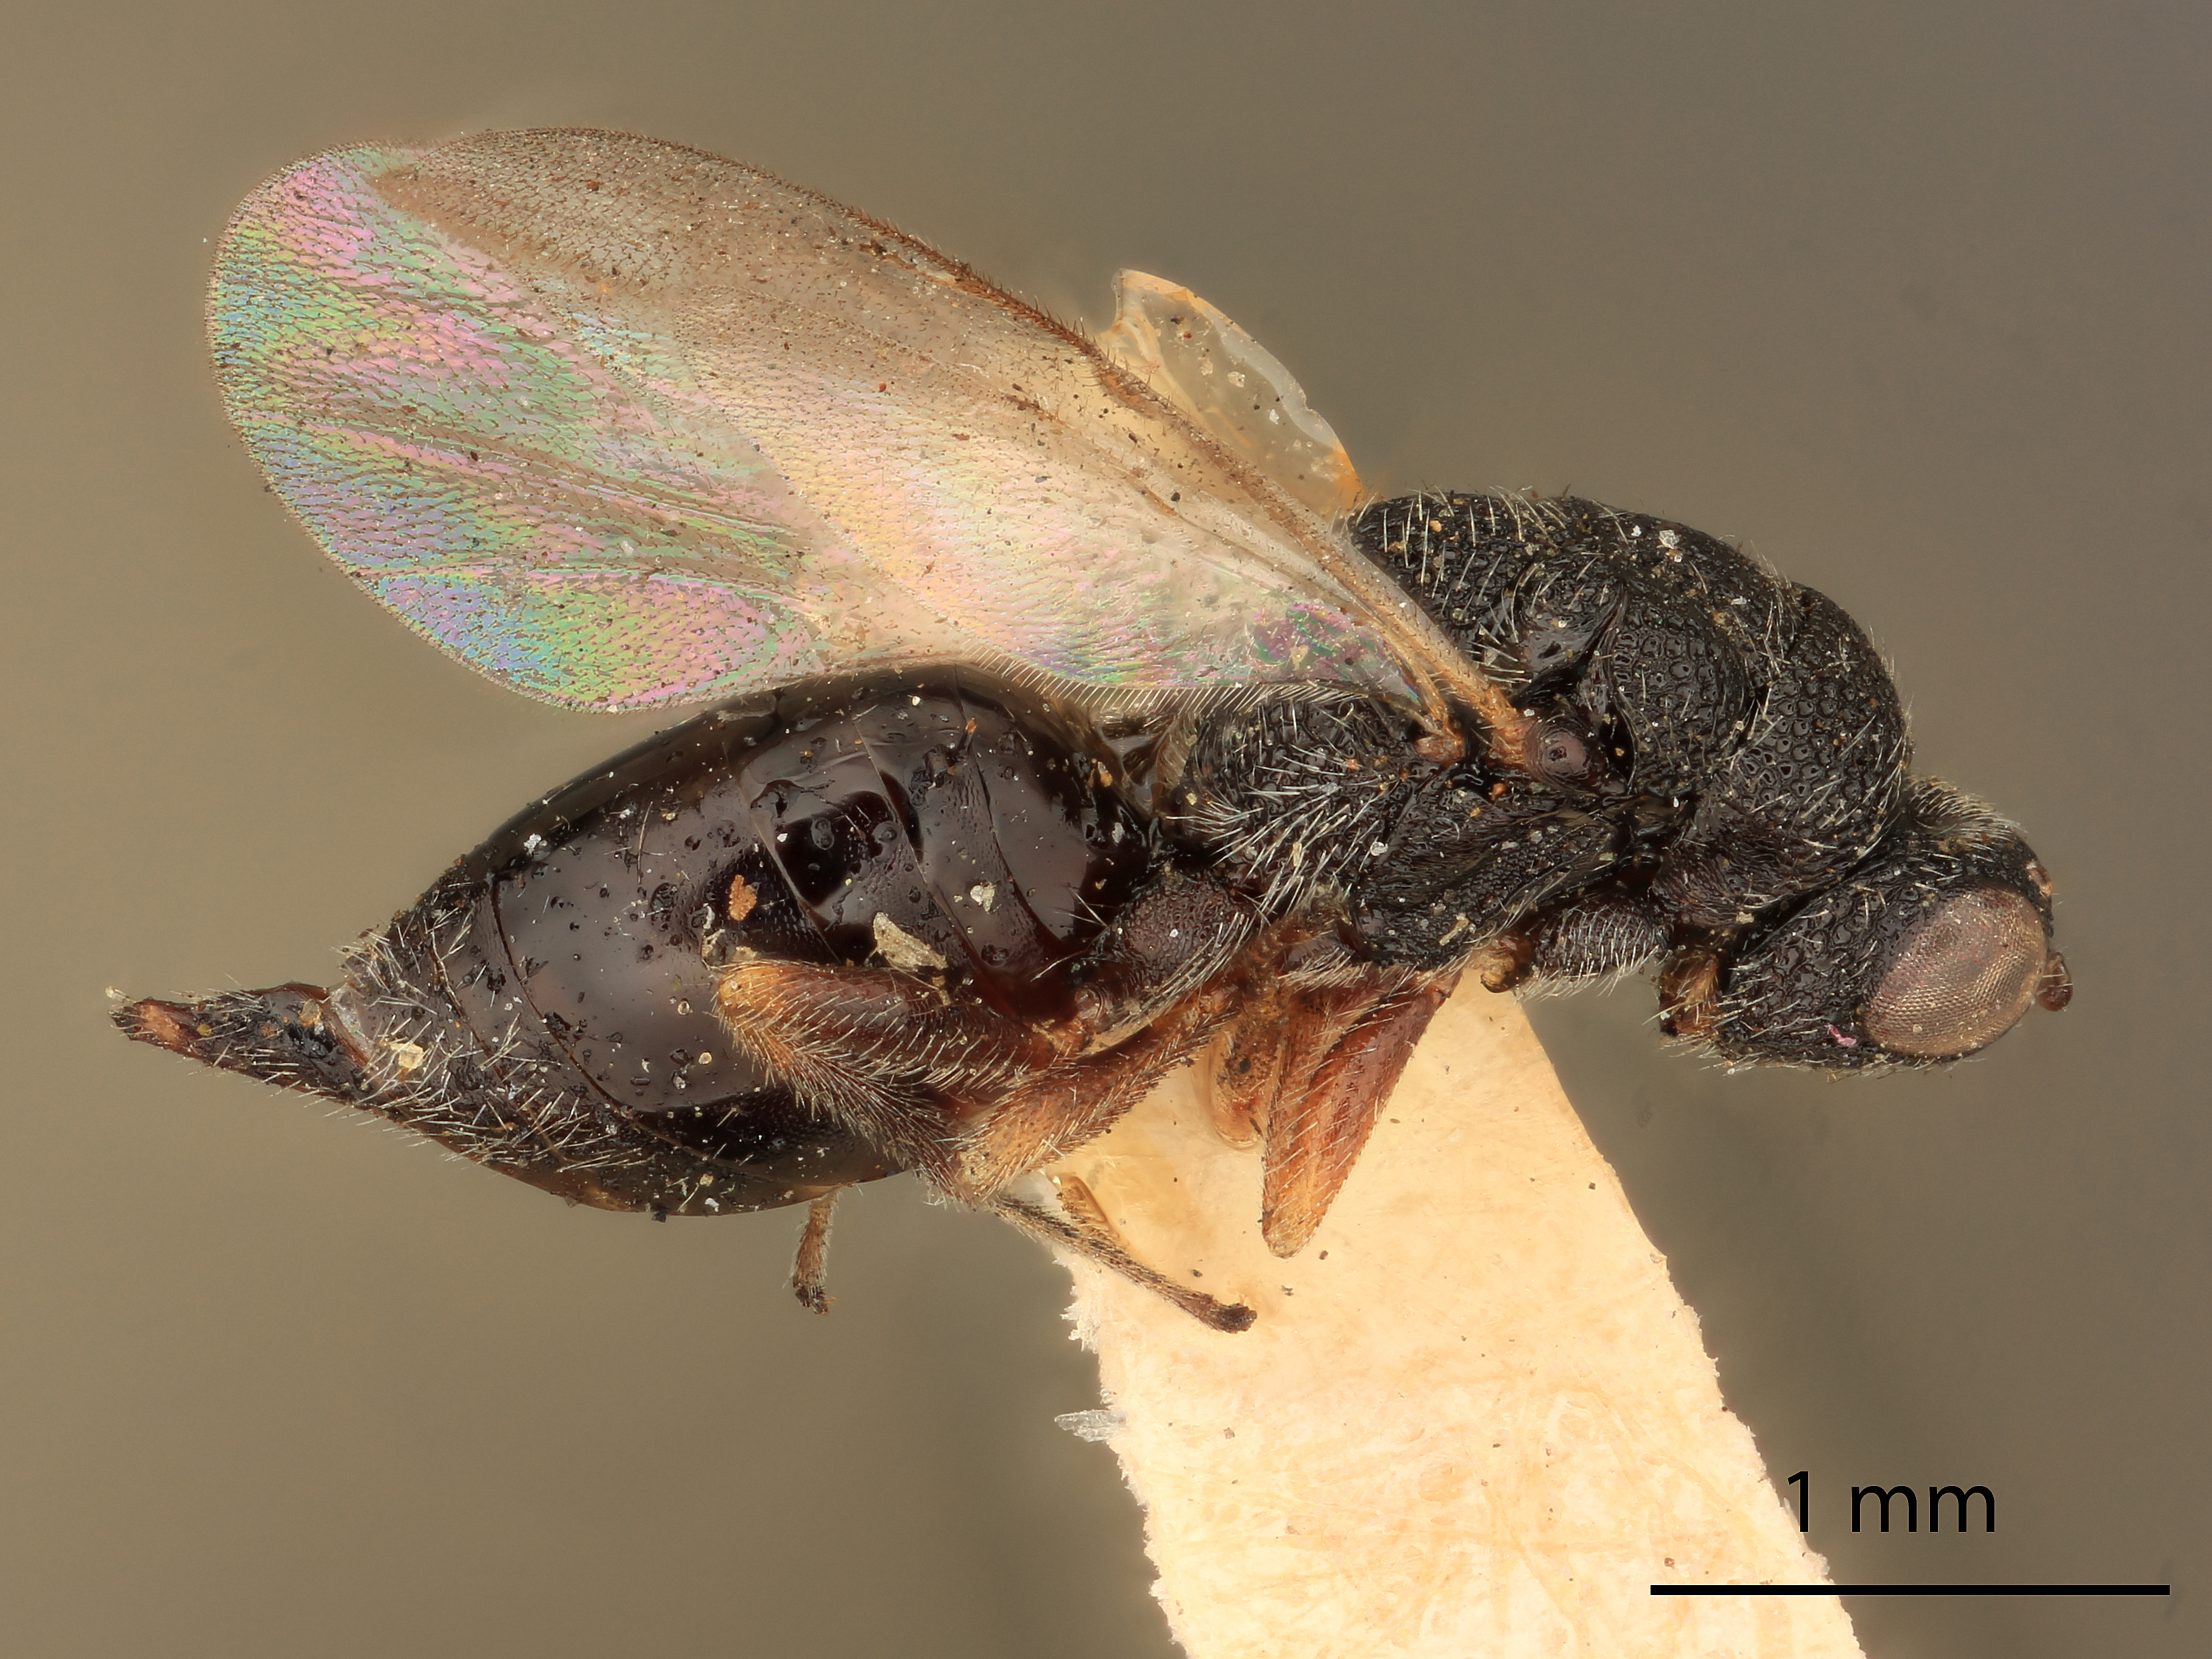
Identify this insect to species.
Eurytoma calcarea
